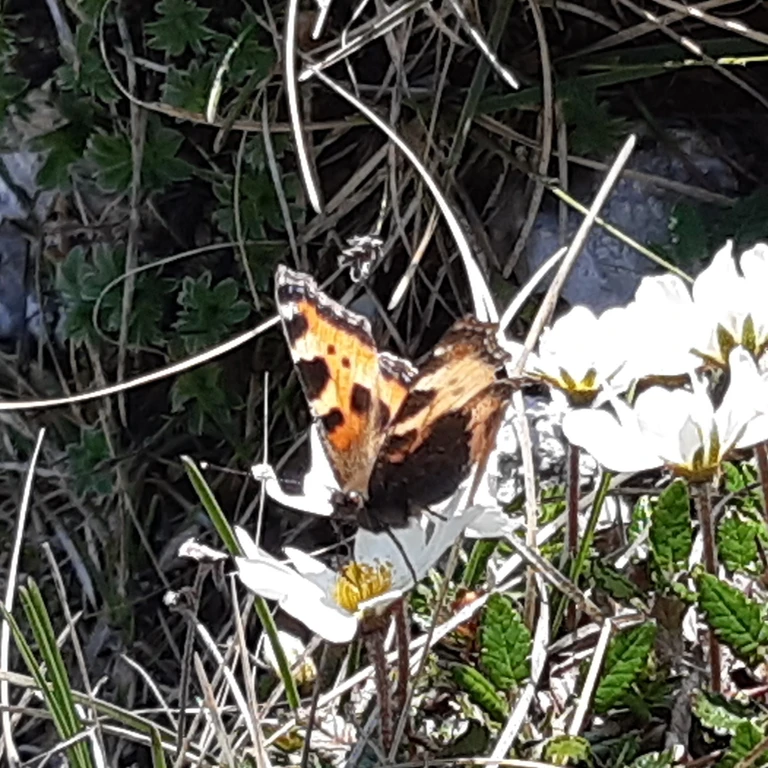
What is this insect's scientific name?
Aglais urticae
